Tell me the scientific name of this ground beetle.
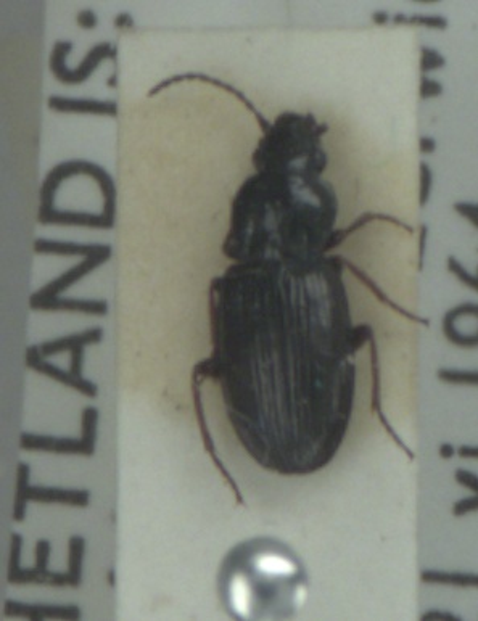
Pterostichus strenuus
